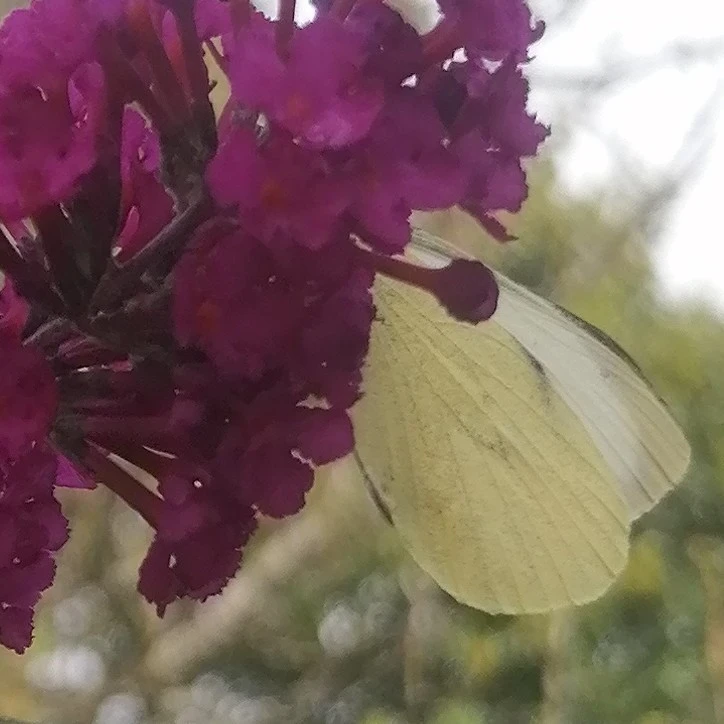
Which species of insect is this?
Pieris brassicae
